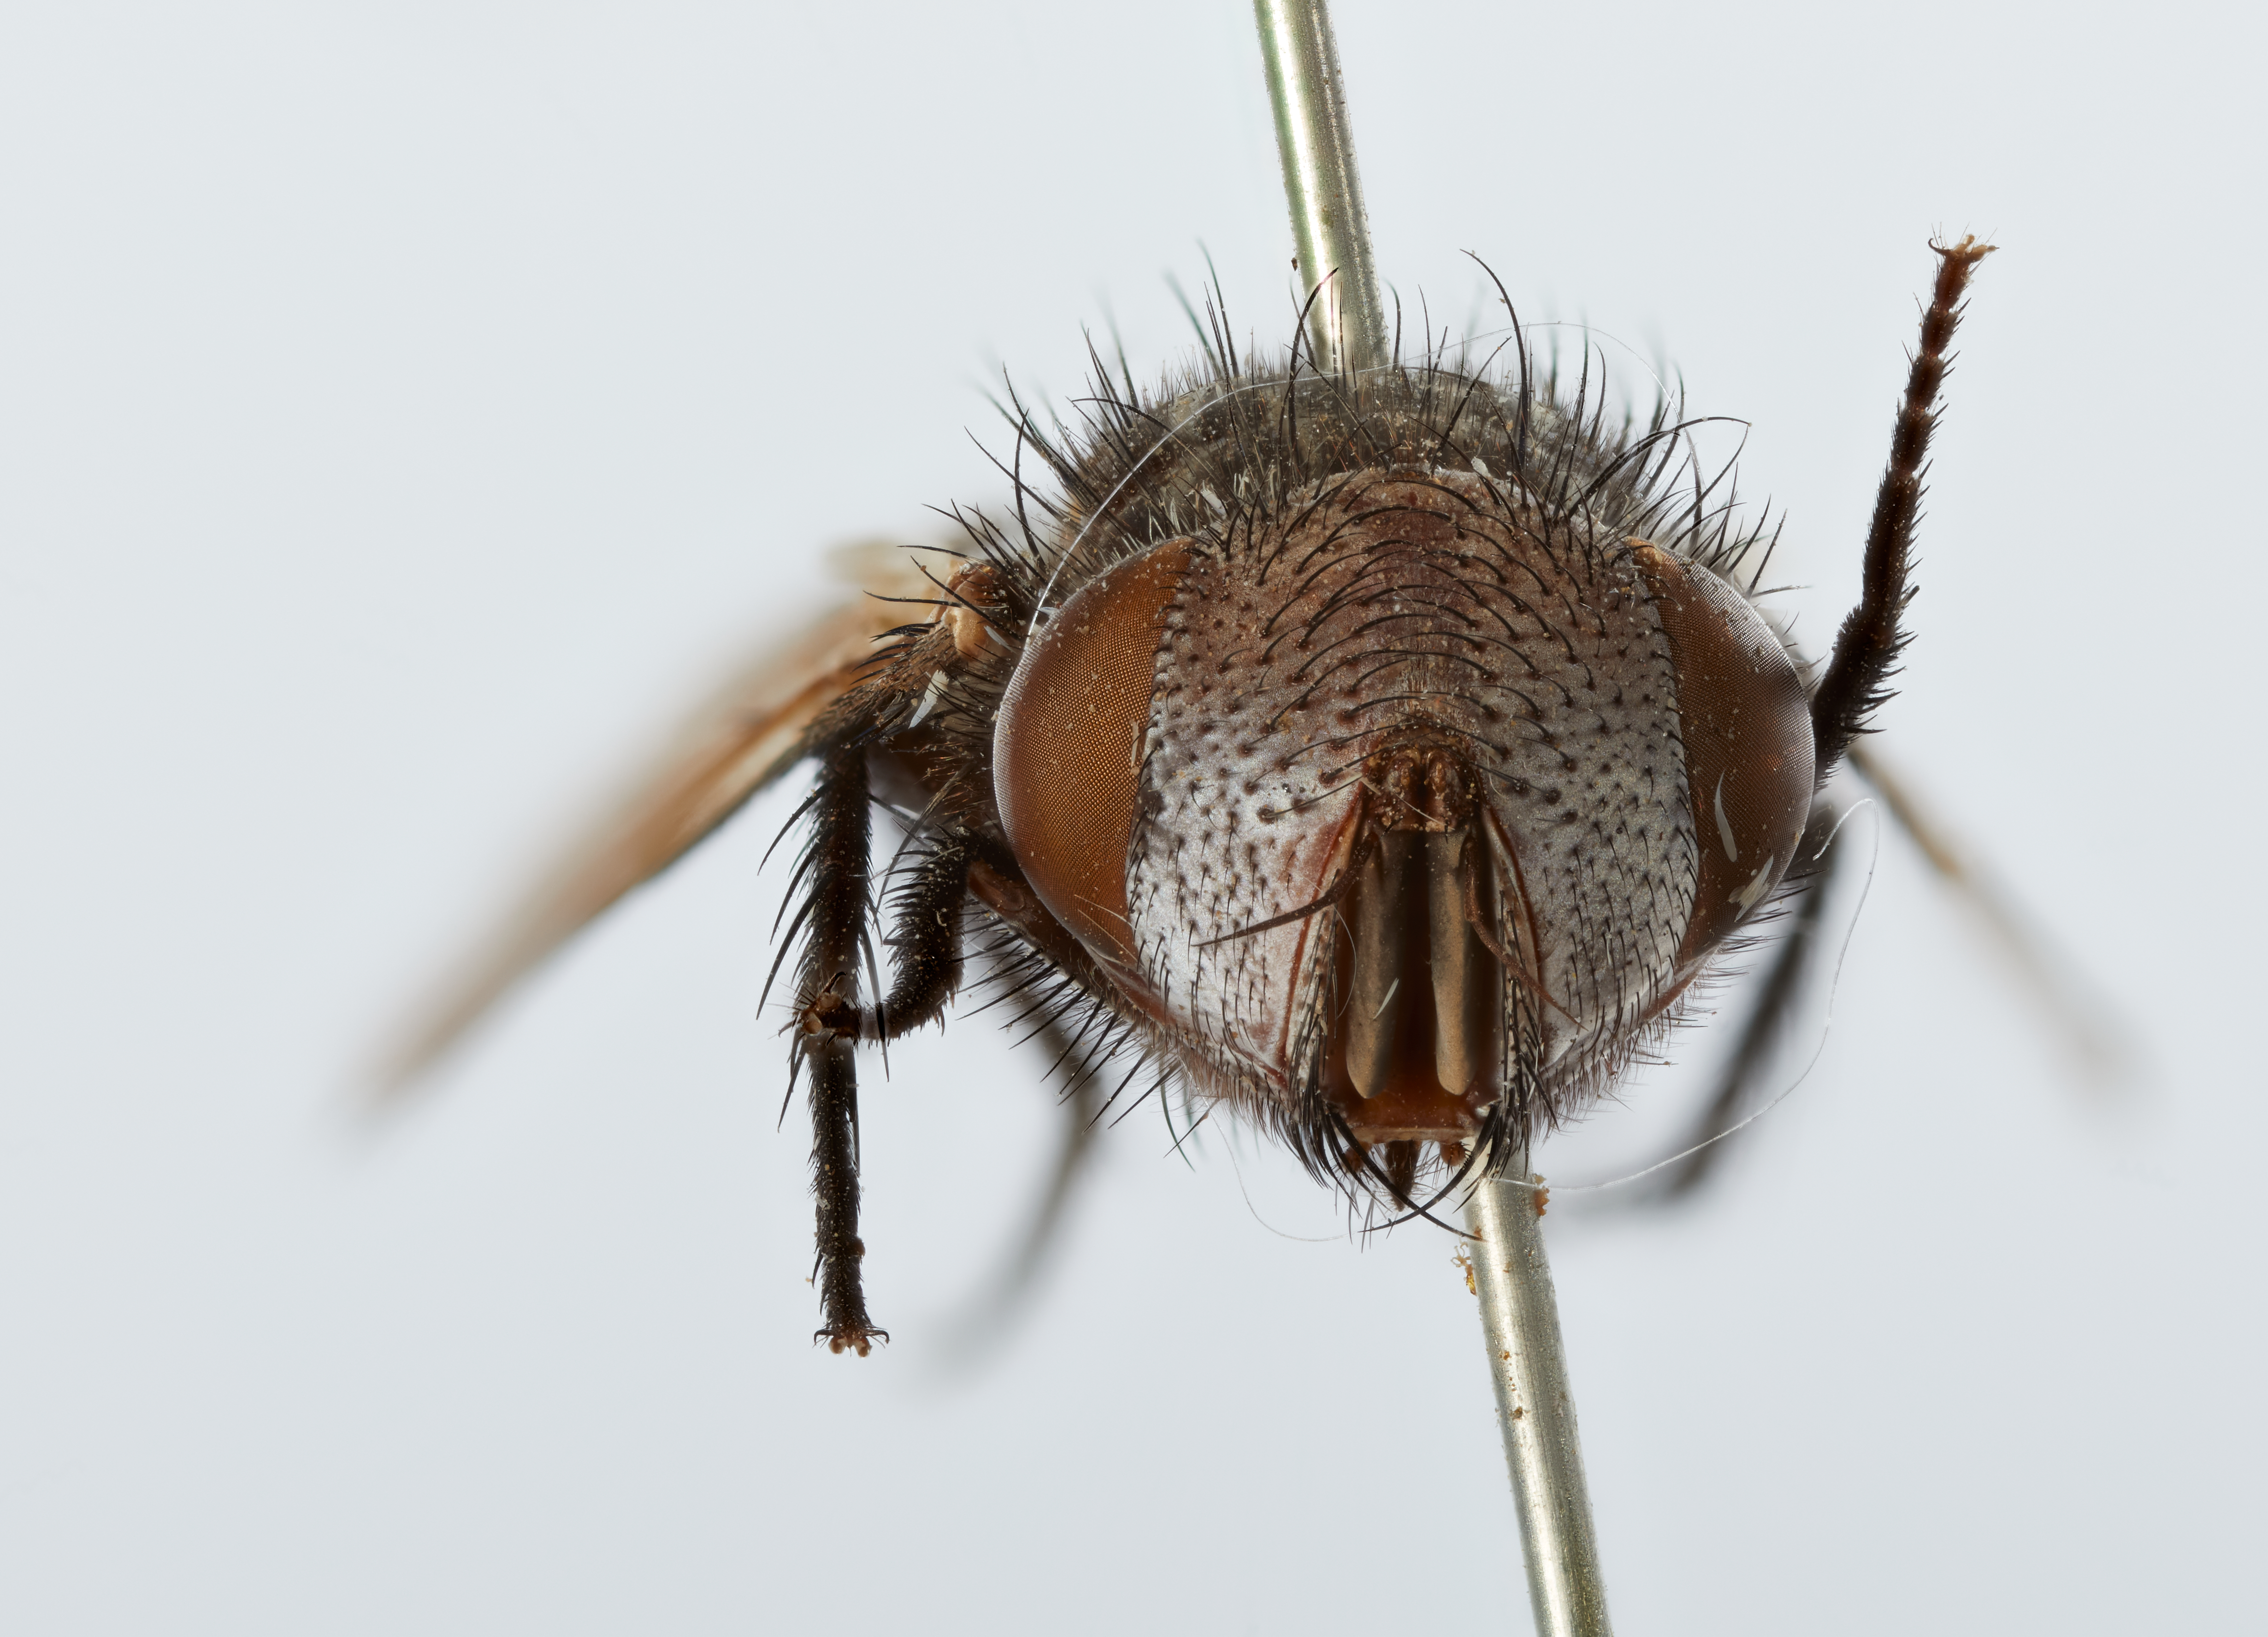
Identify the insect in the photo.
Spallanzania antennalis
